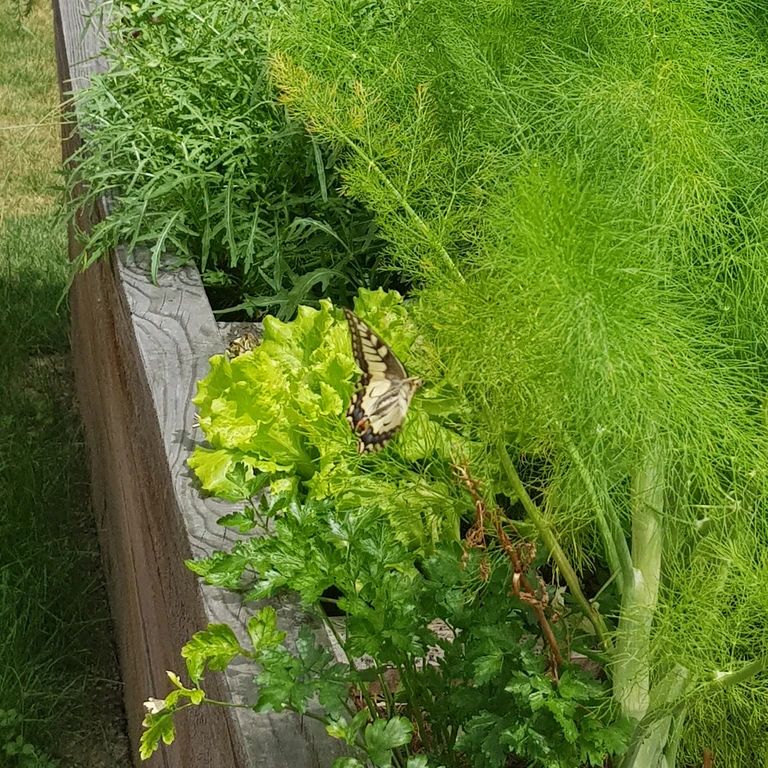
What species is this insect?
Papilio machaon
